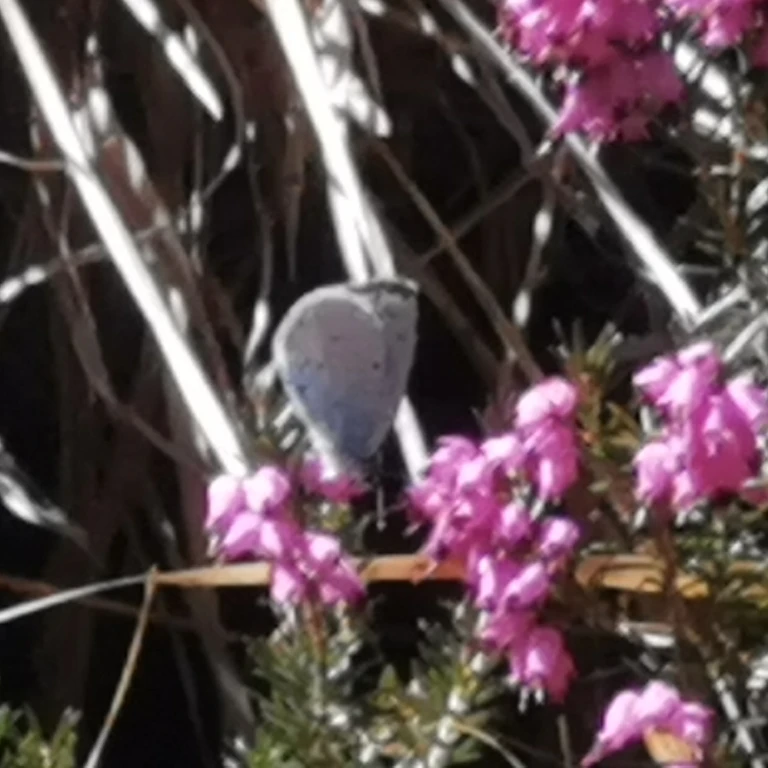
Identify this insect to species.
Celastrina argiolus
